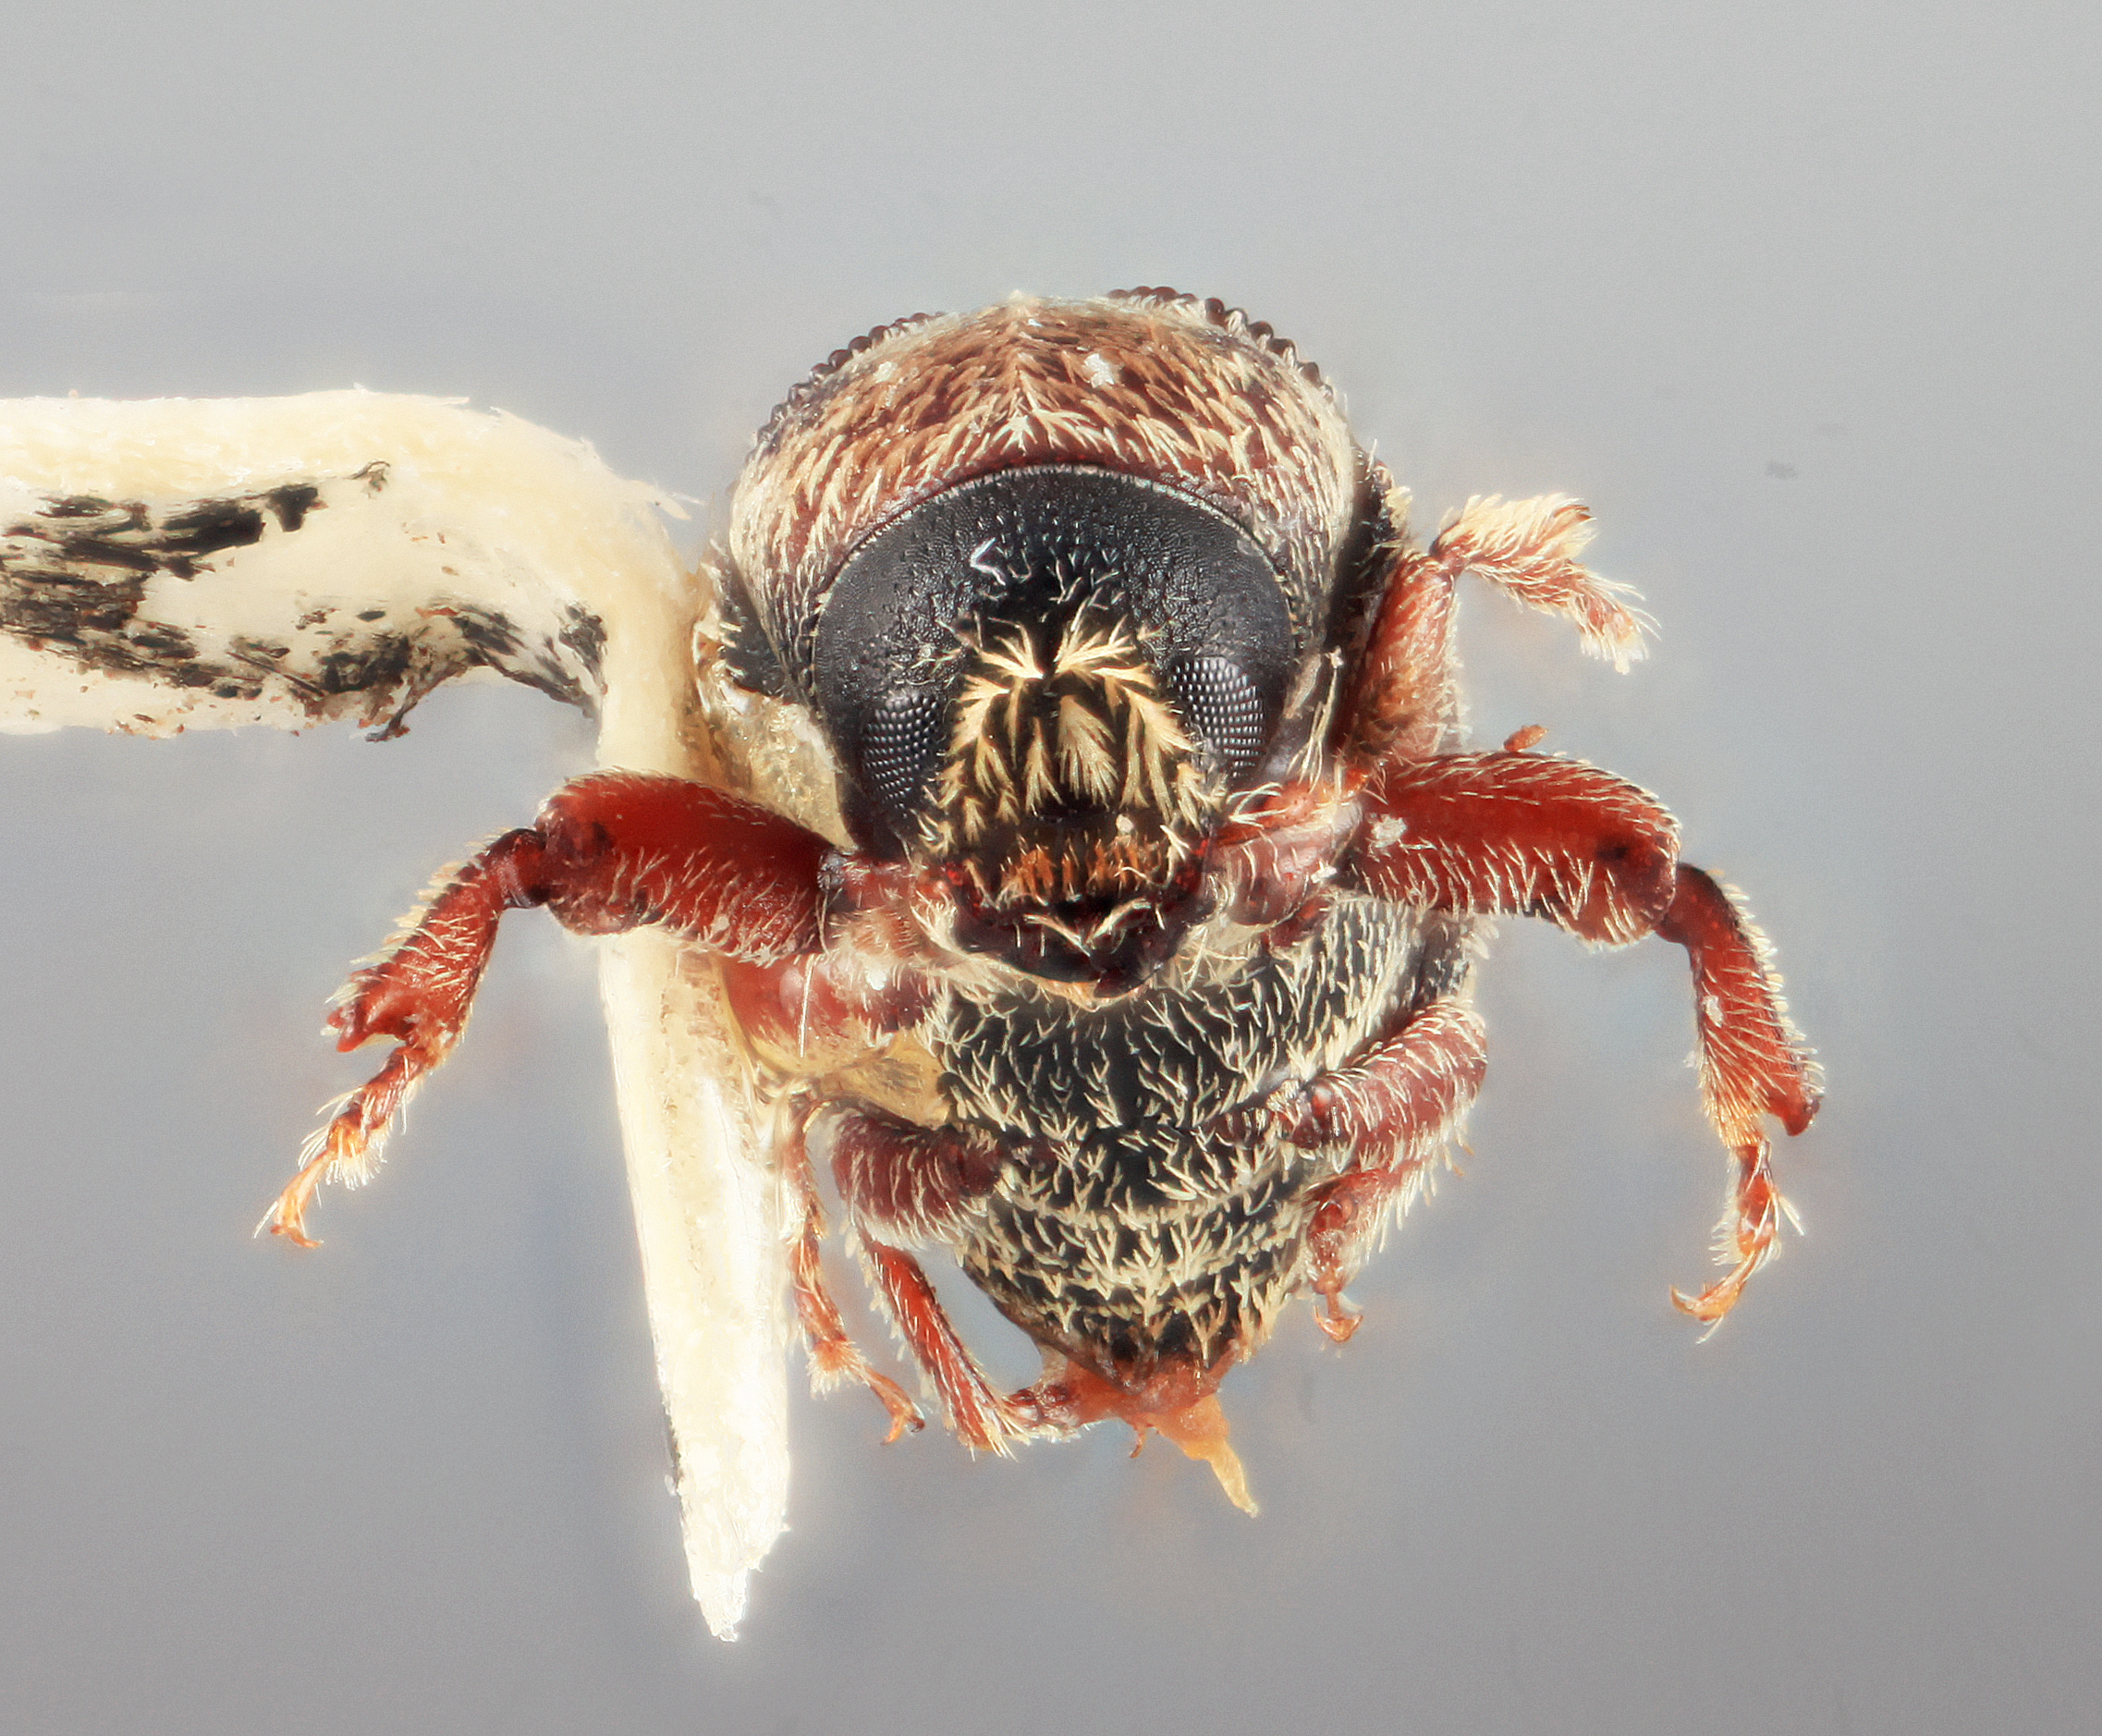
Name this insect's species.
Cnesinus nebulosus
